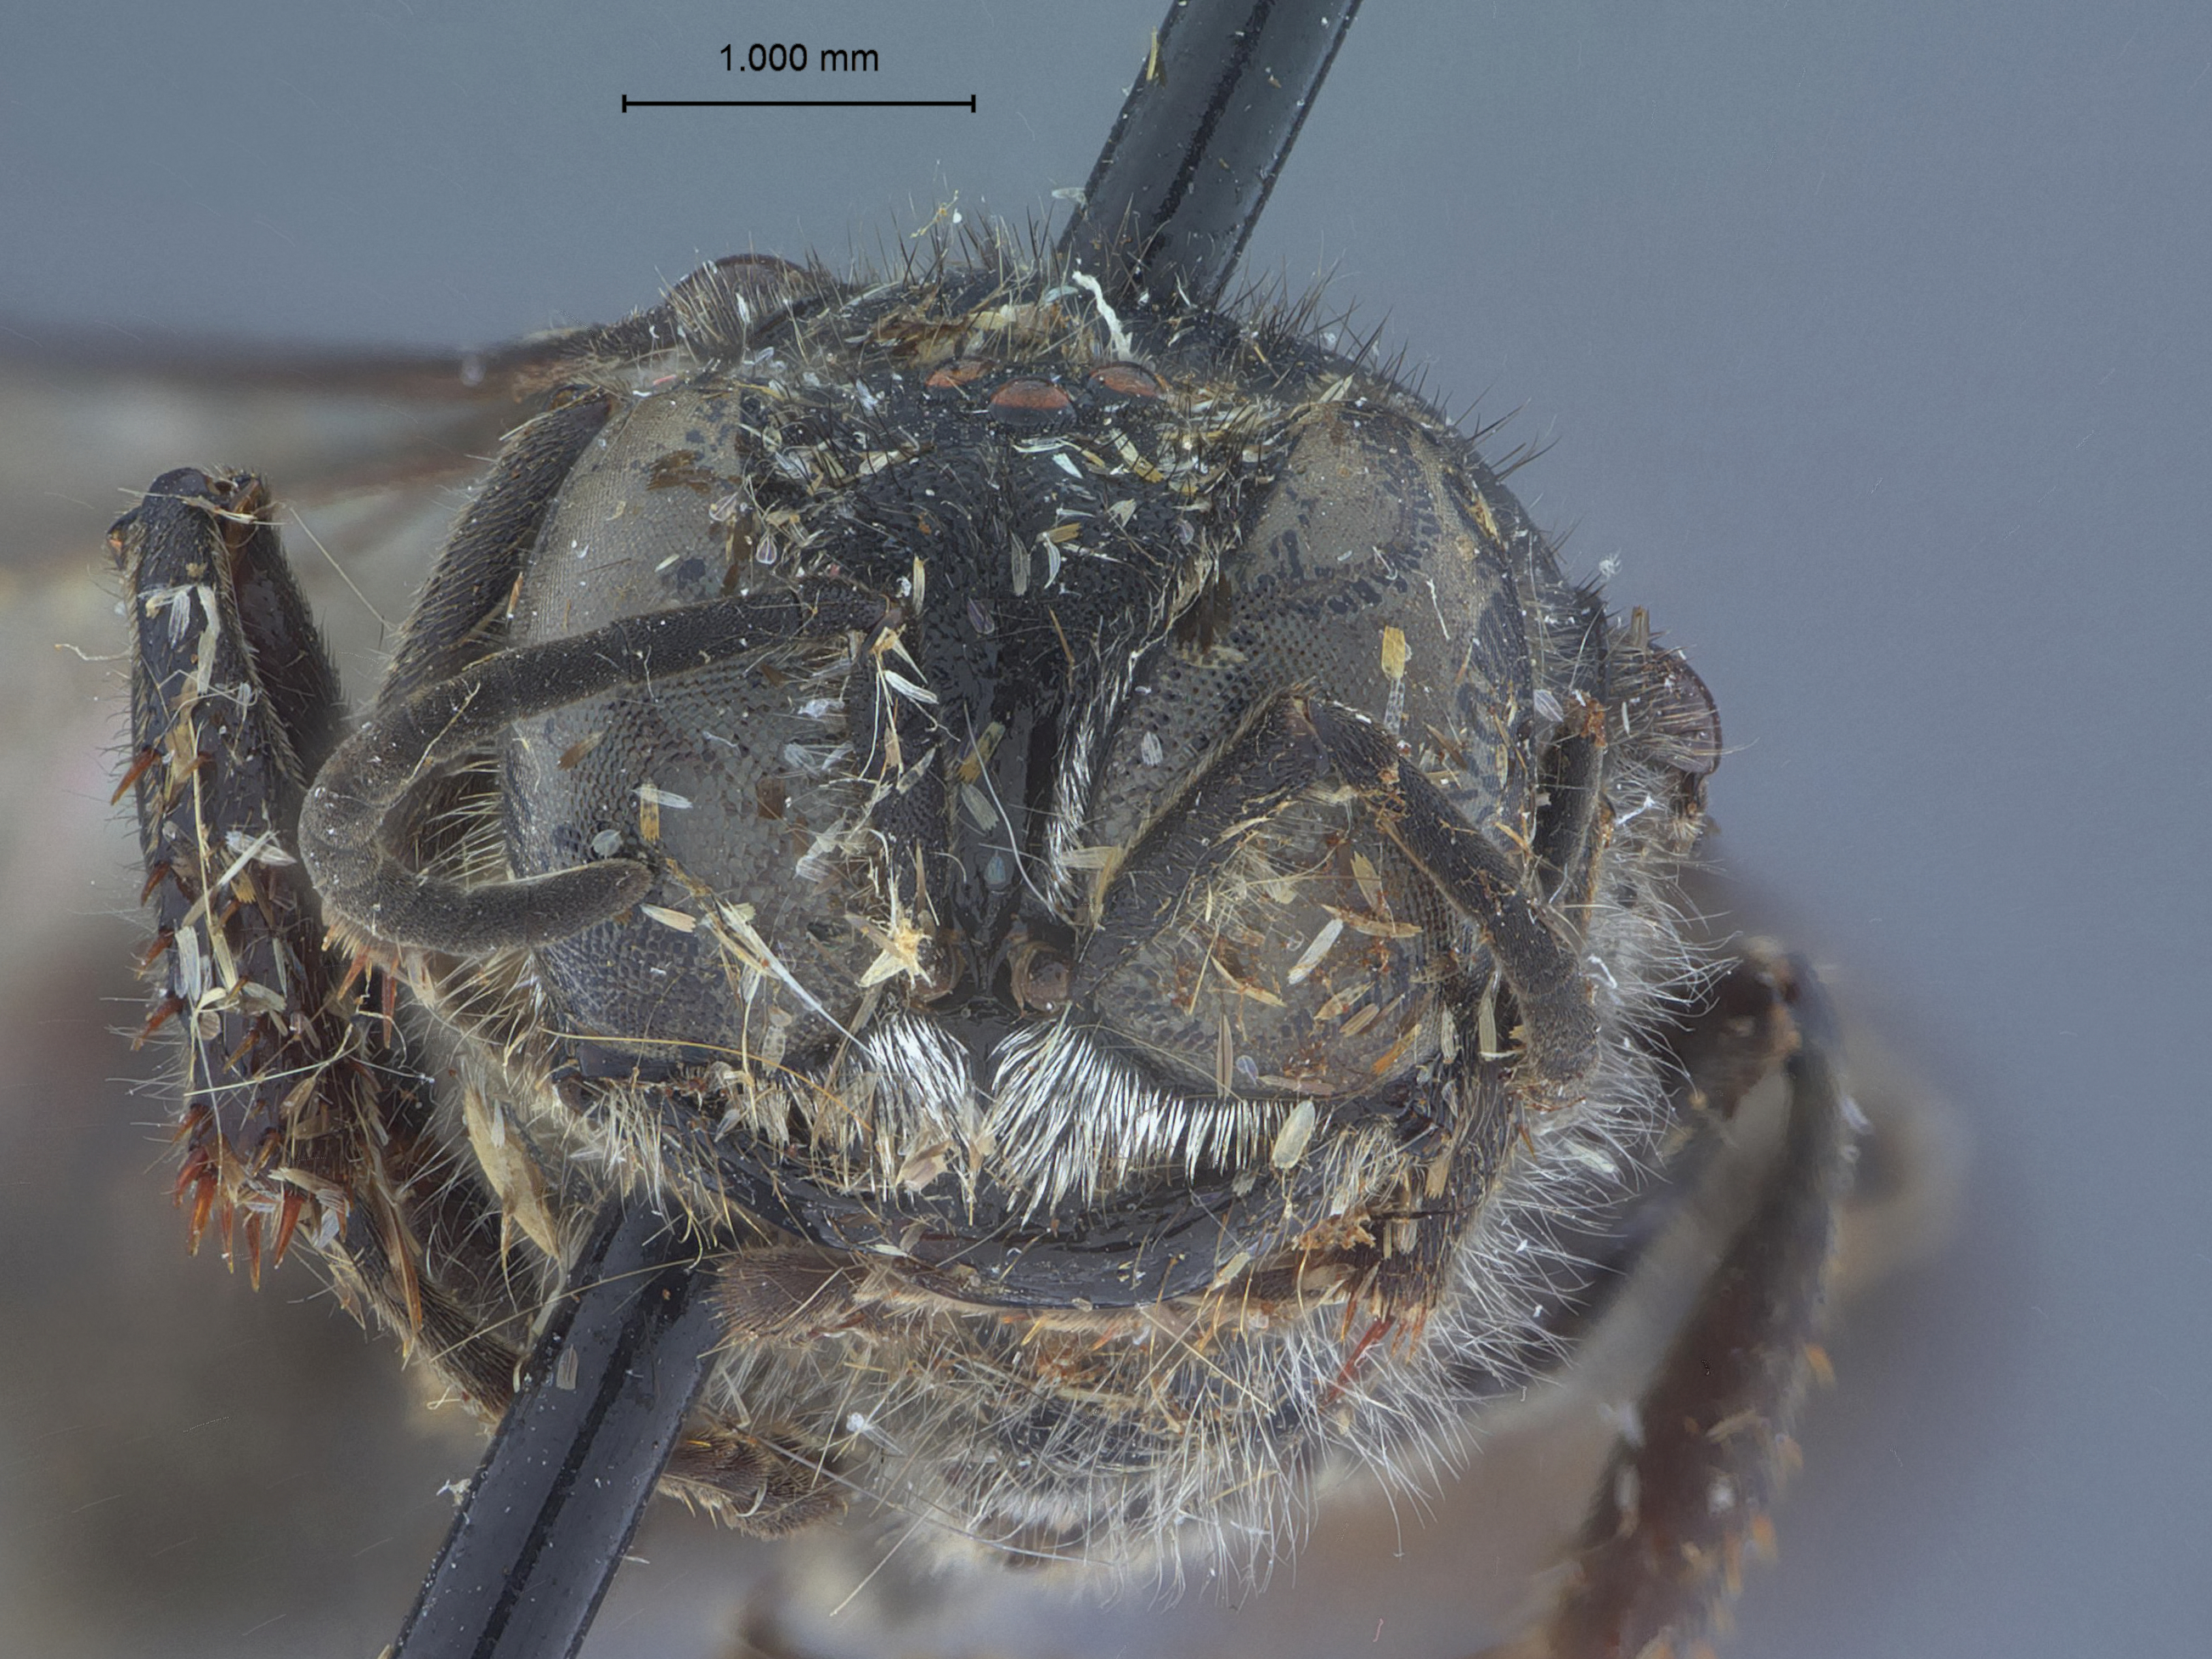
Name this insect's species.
Crossocerus trucidus
